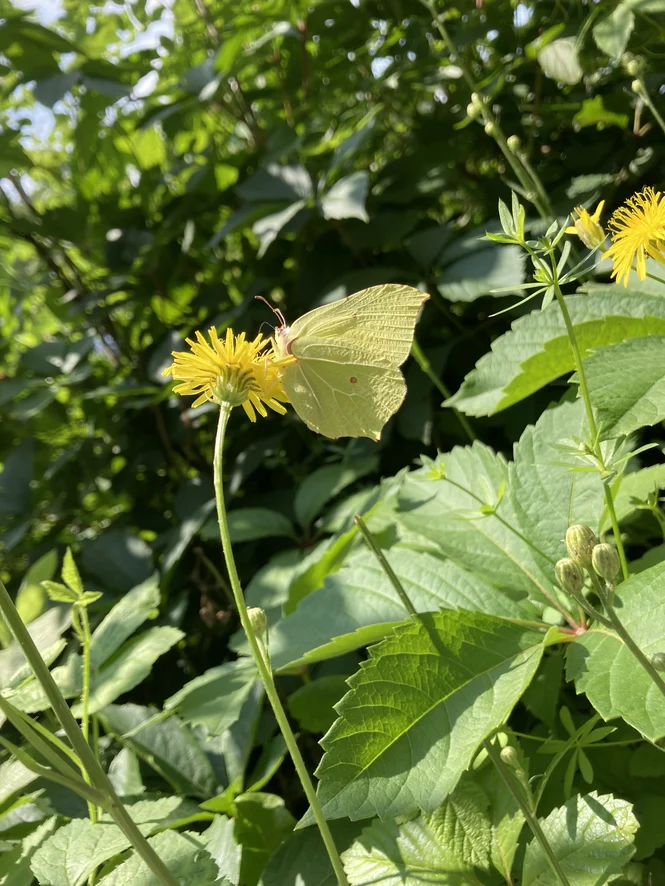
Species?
Gonepteryx rhamni
